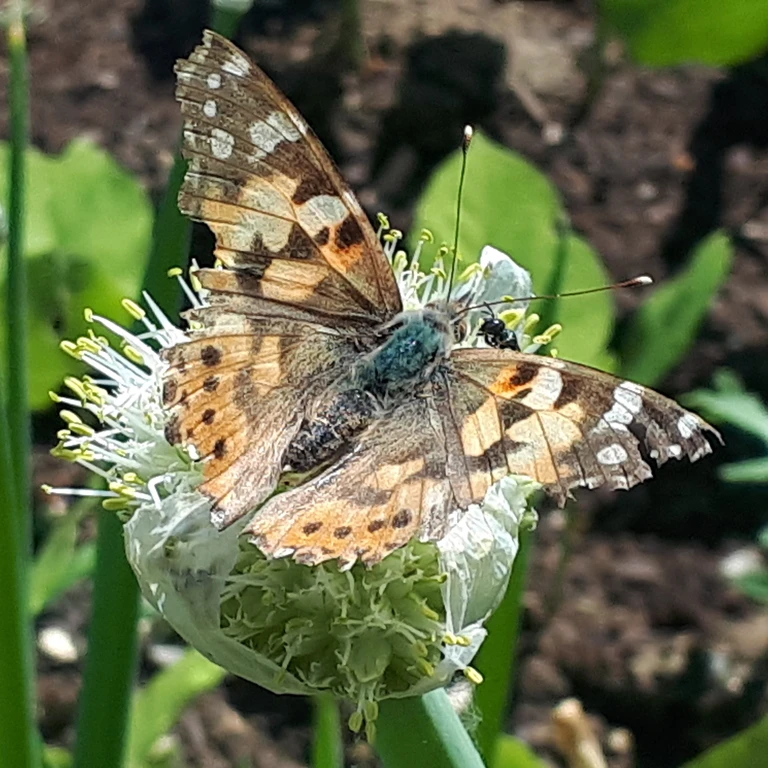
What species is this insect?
Vanessa cardui
